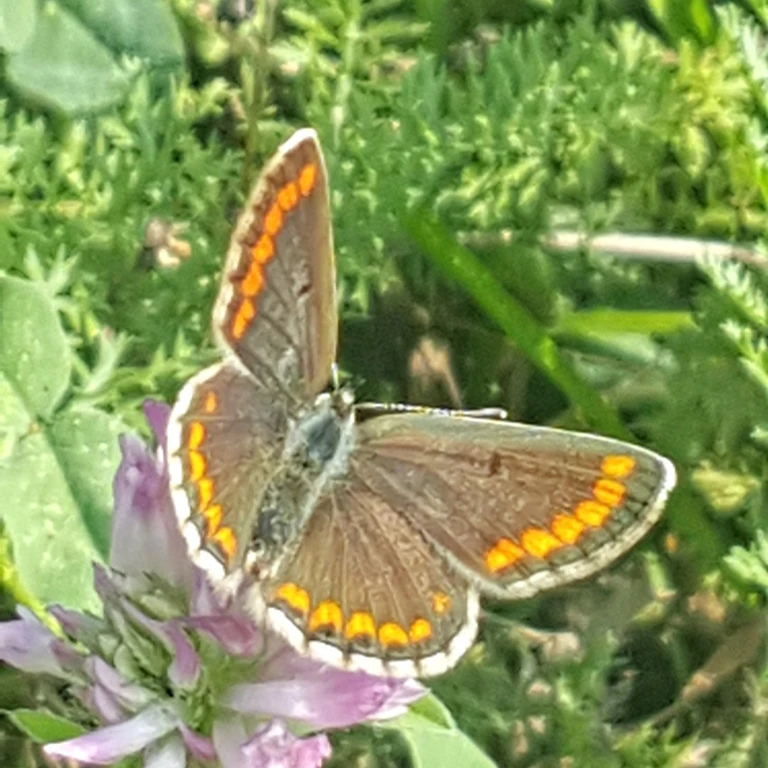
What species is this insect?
Aricia agestis/artaxerxes
